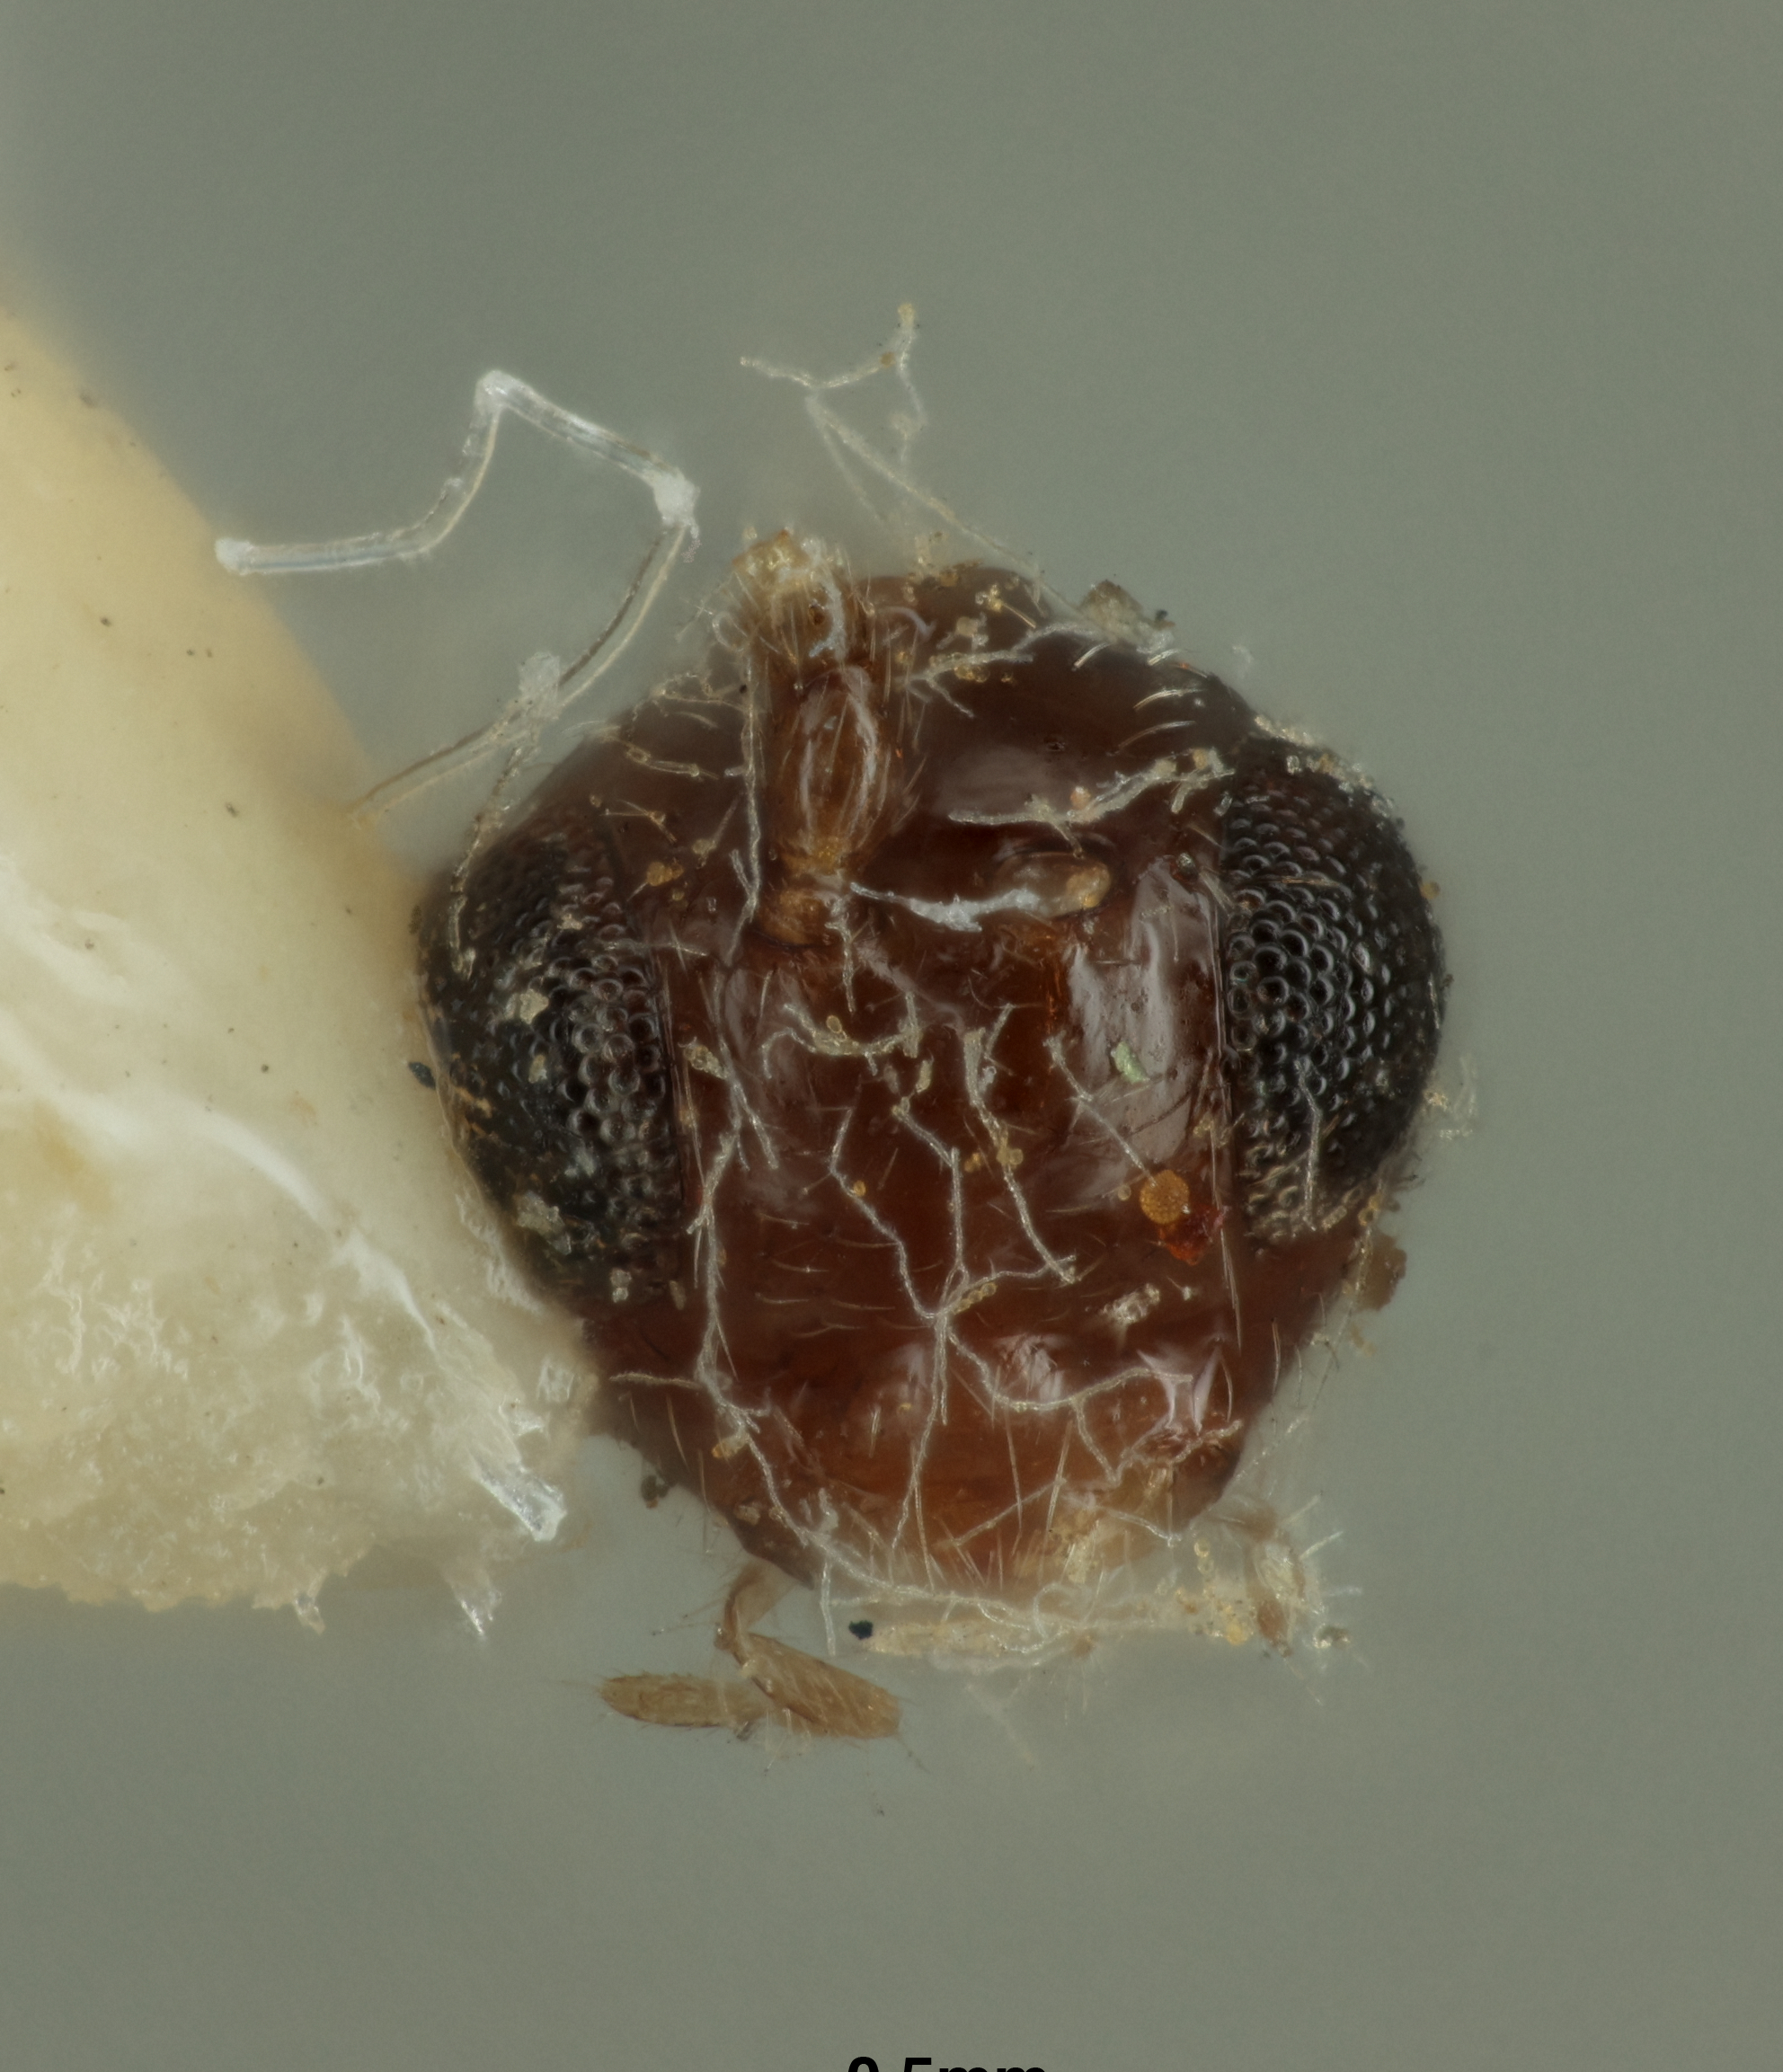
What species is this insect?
Aphidius laetucaphis
